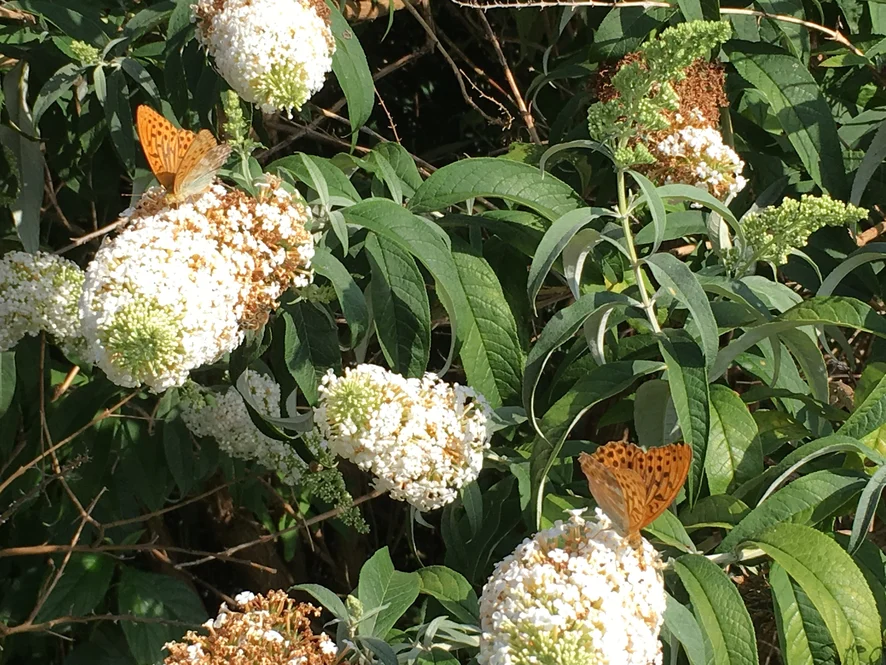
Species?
Argynnis paphia
